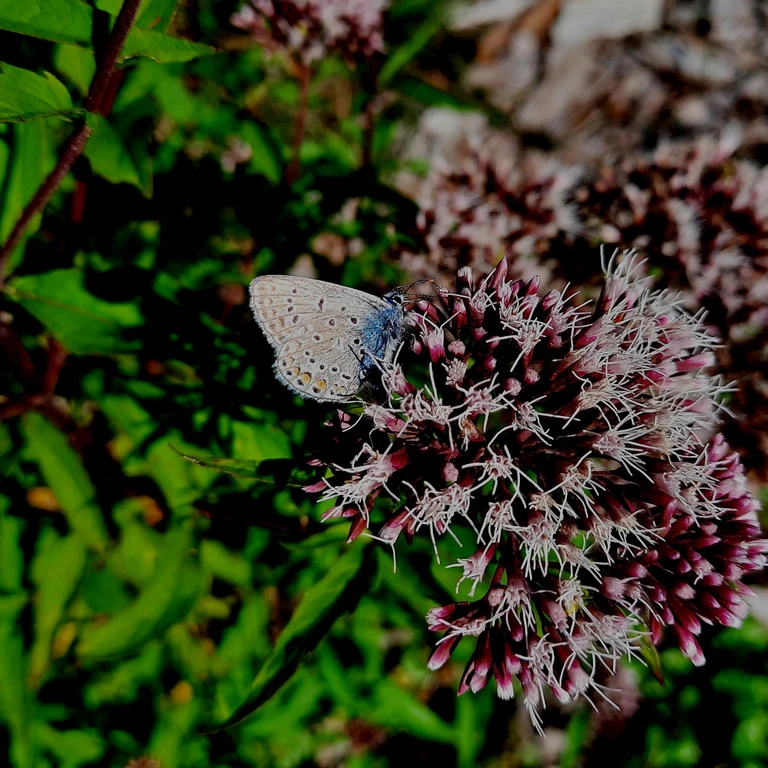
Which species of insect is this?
Polyommatus icarus
